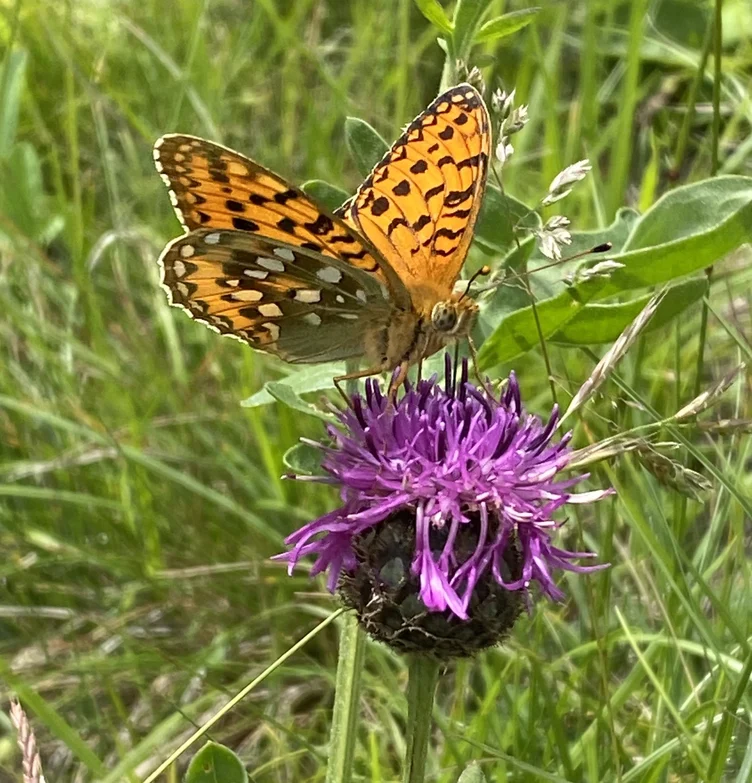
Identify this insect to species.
Speyeria aglaja
